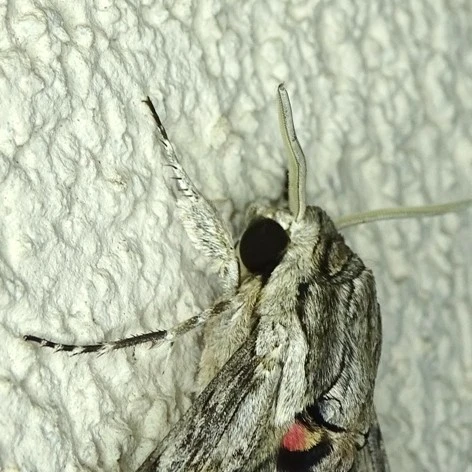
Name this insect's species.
Agrius convolvuli
